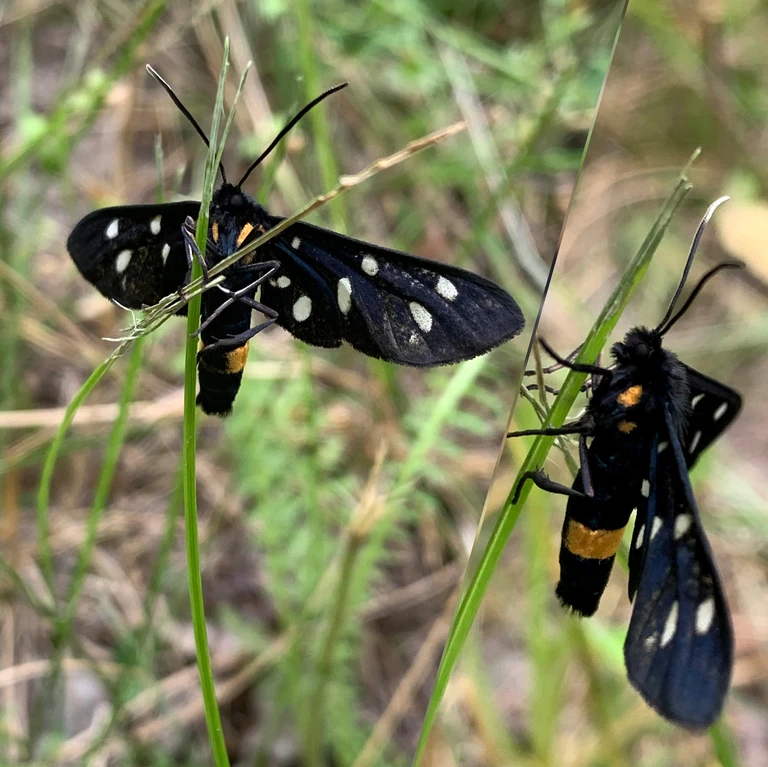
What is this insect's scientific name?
Amata phegea
